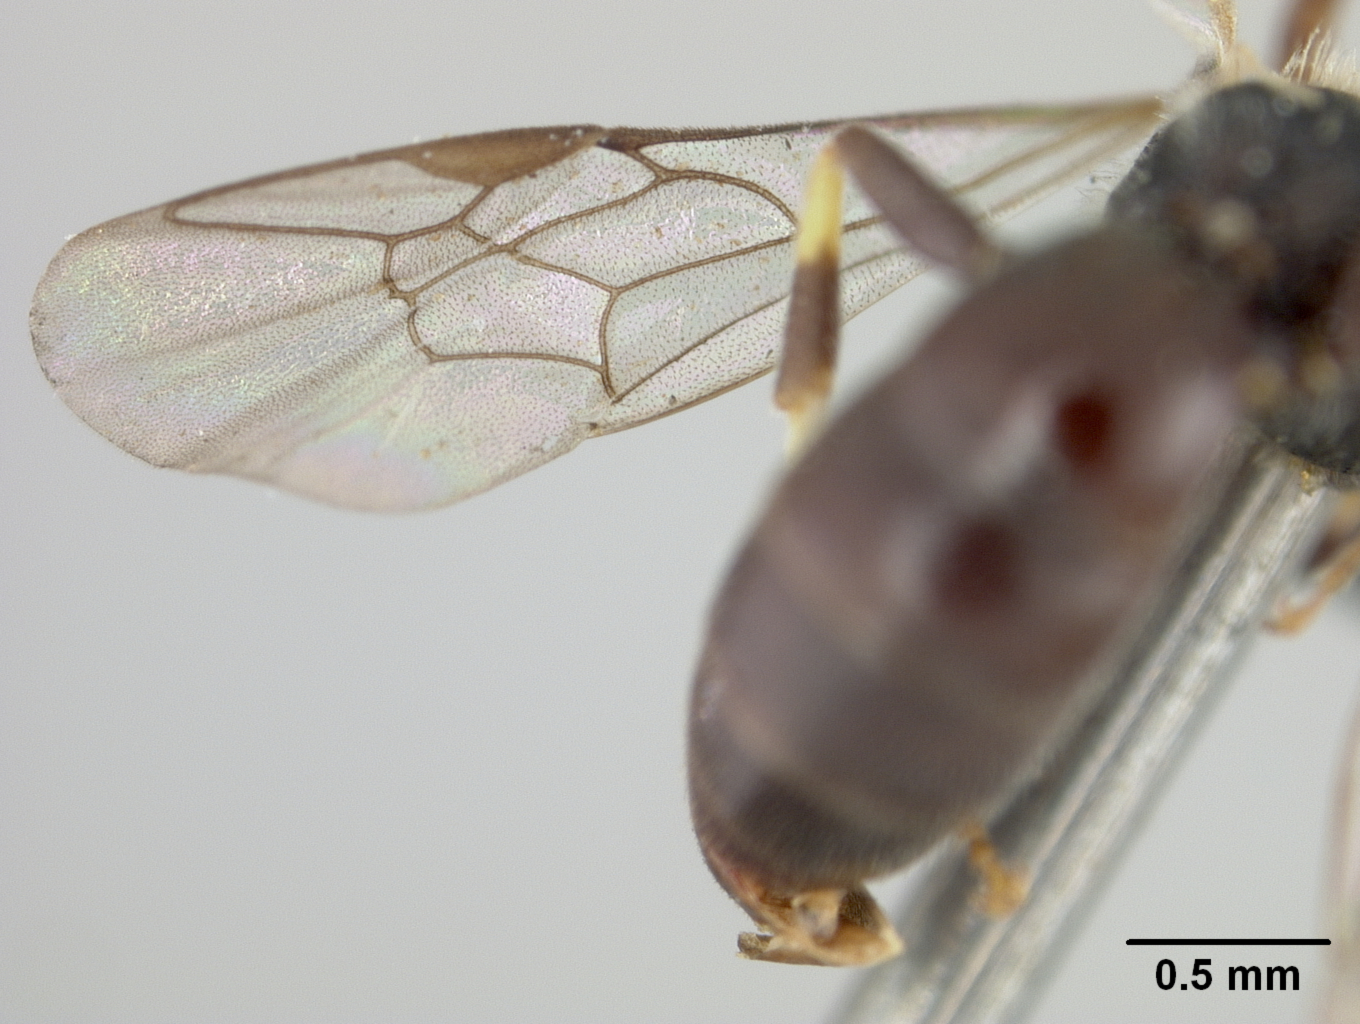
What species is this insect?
Prosopis pasadenae
